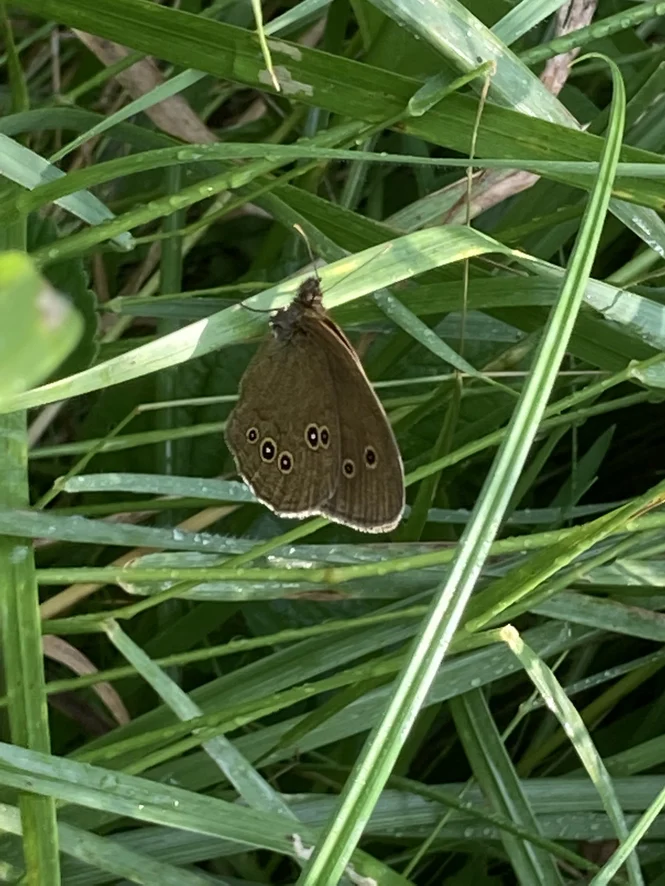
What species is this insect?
Aphantopus hyperantus
